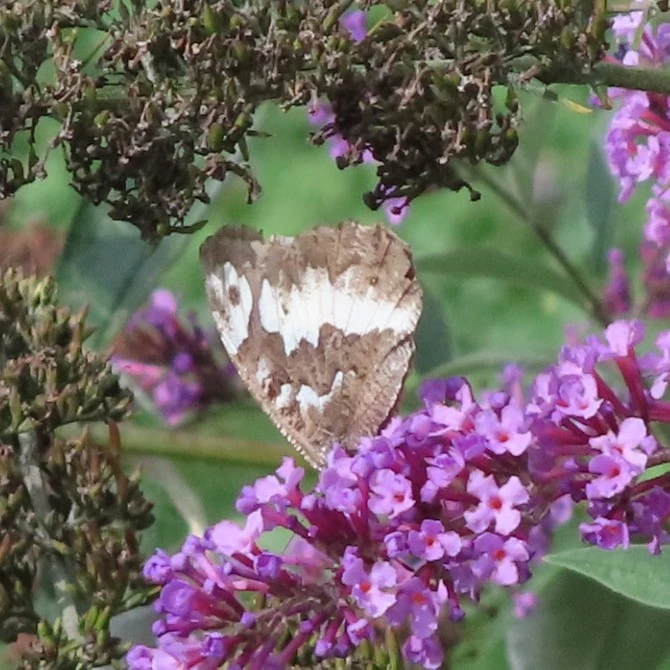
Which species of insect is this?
Brintesia circe
